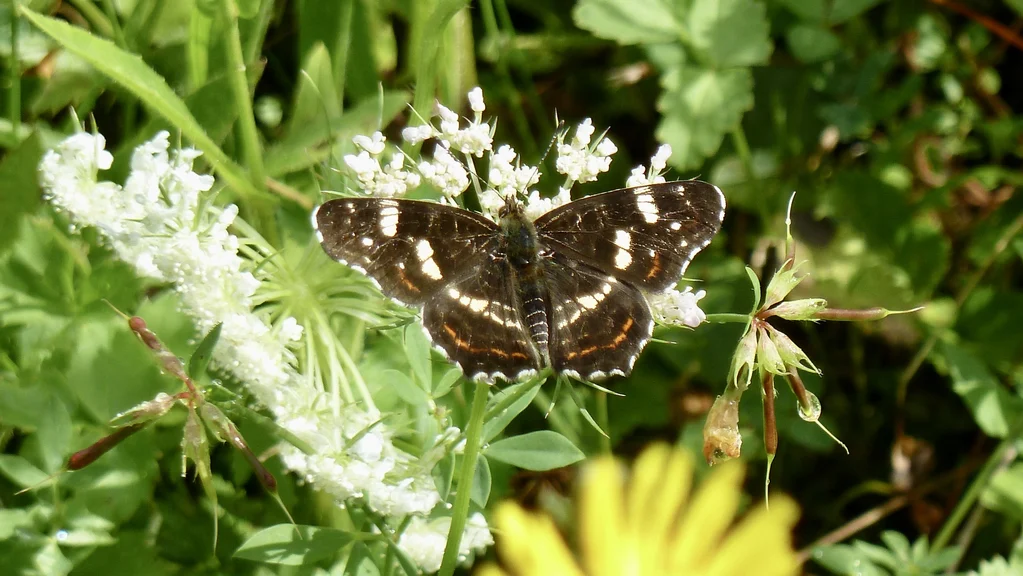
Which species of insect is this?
Araschnia levana
